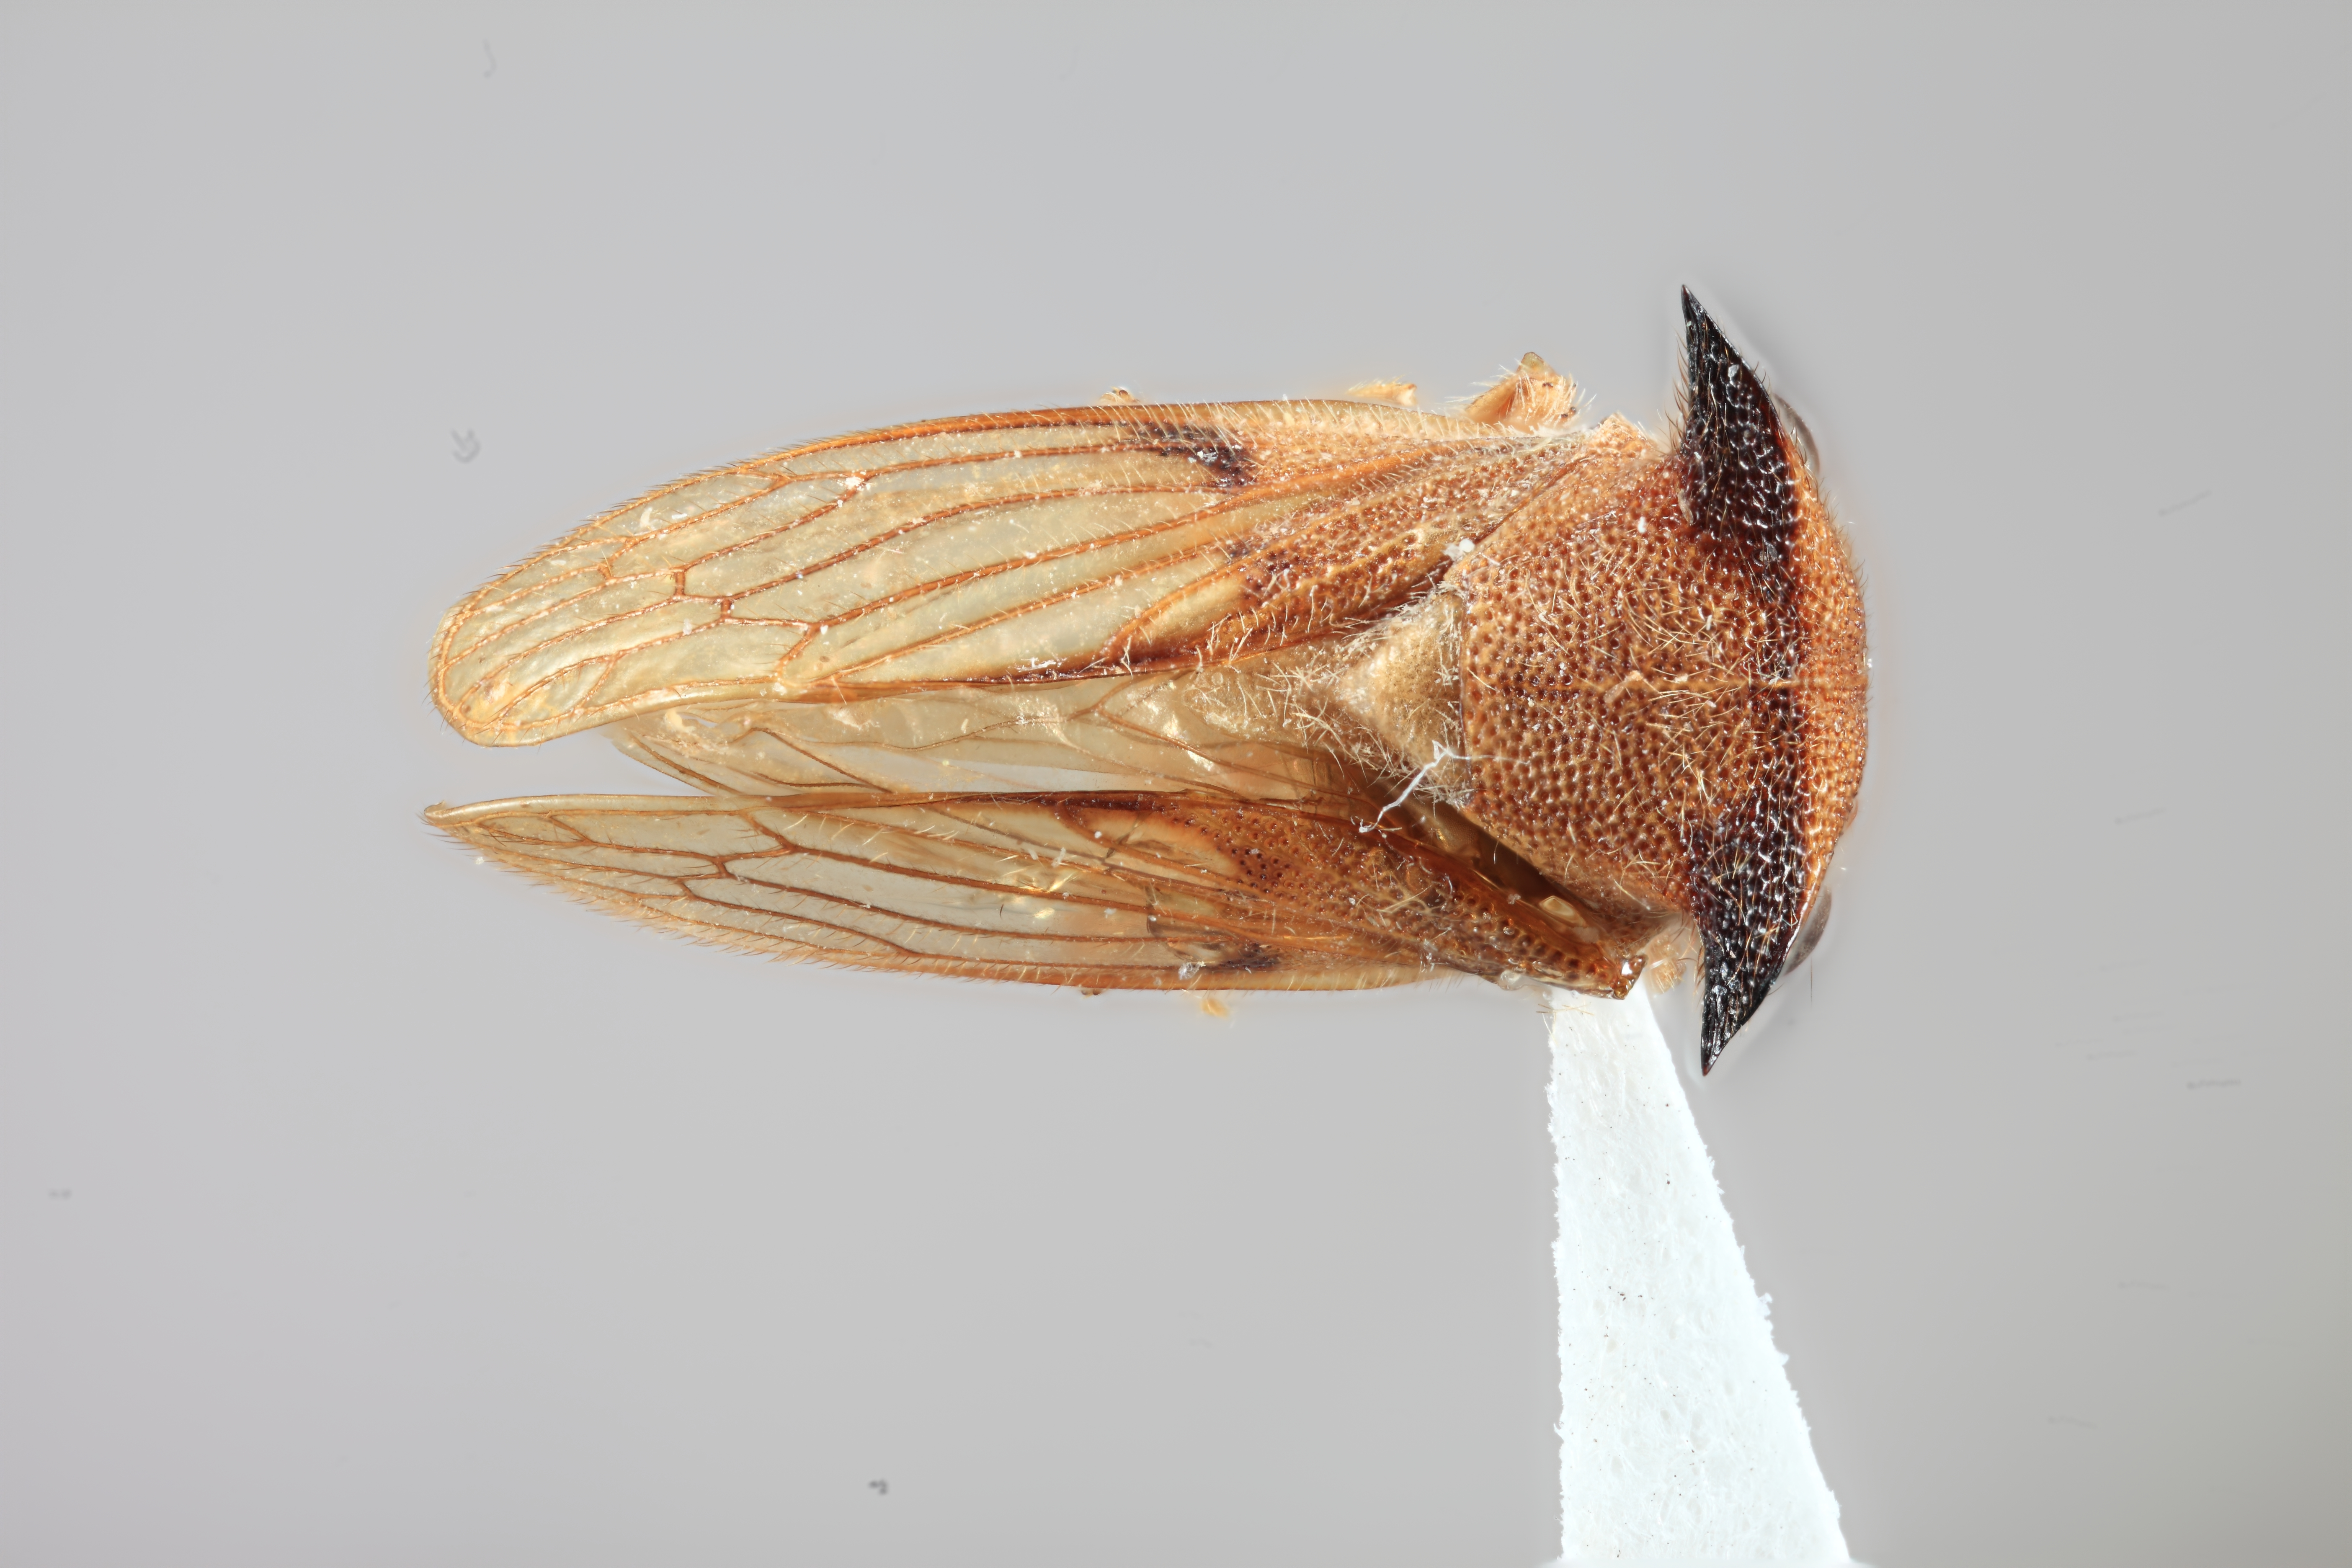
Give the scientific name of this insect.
Tolania insolita
